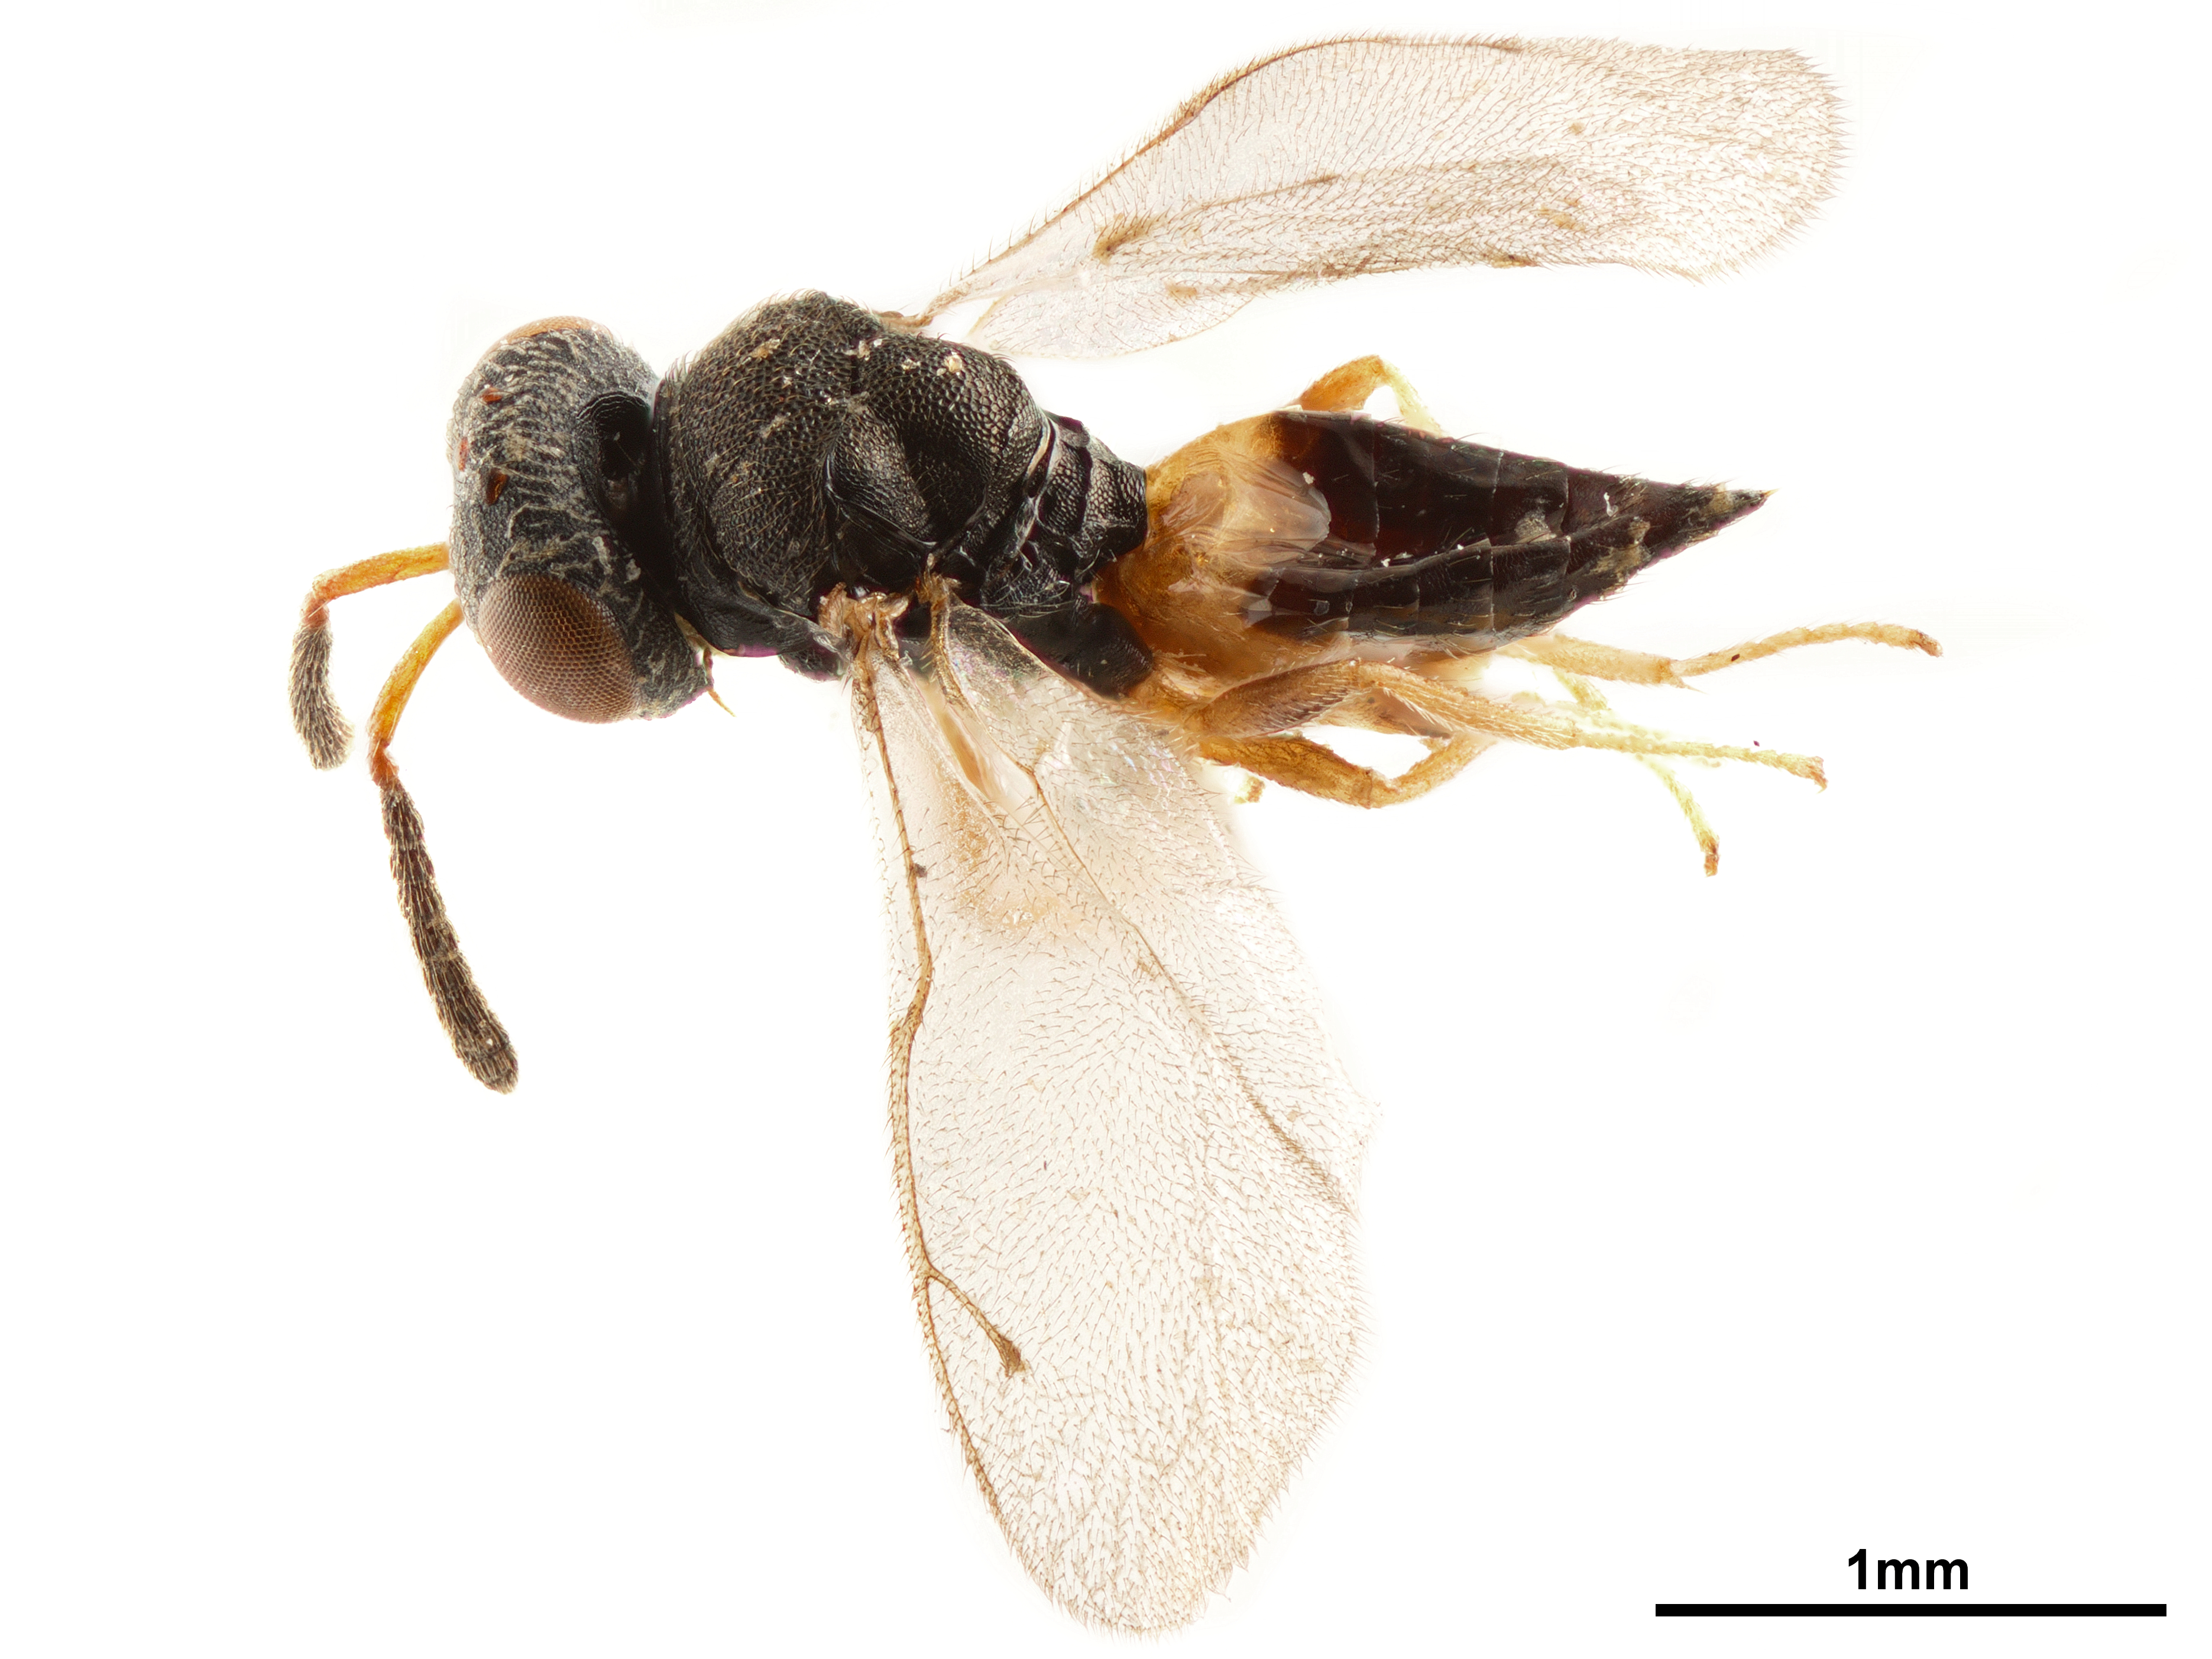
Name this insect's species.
Chrysoglyphe myiobora
